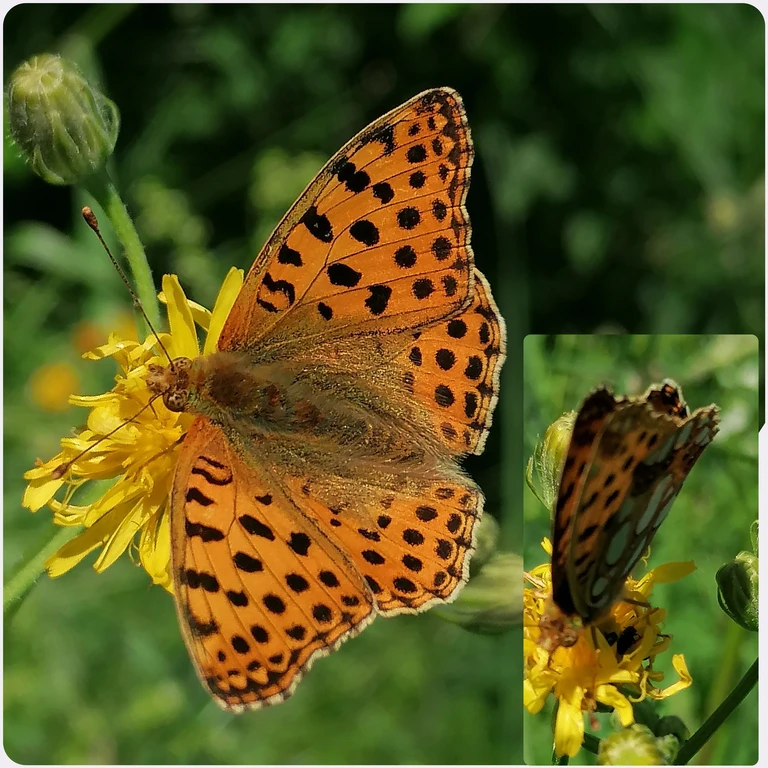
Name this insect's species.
Issoria lathonia
